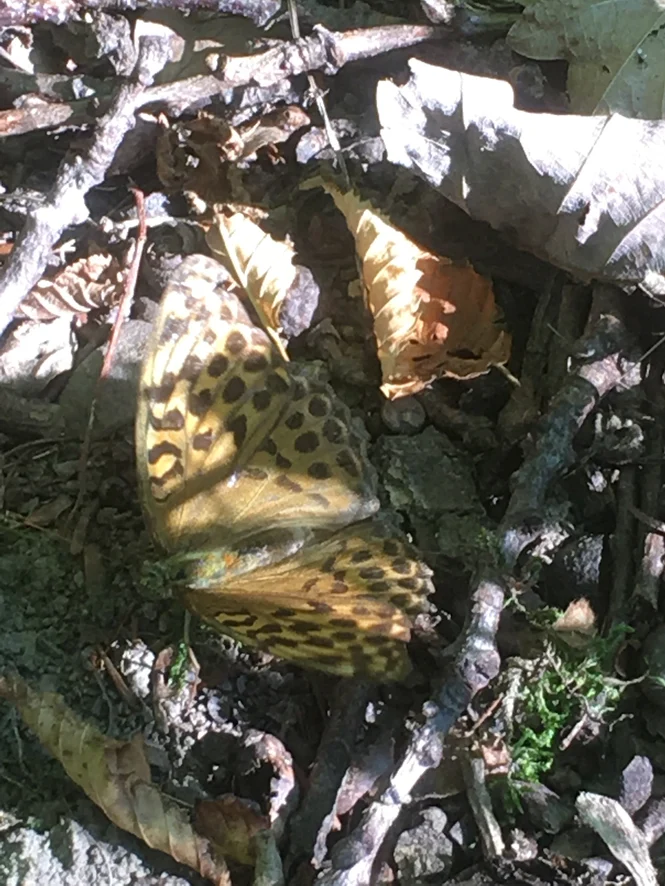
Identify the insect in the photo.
Argynnis paphia
